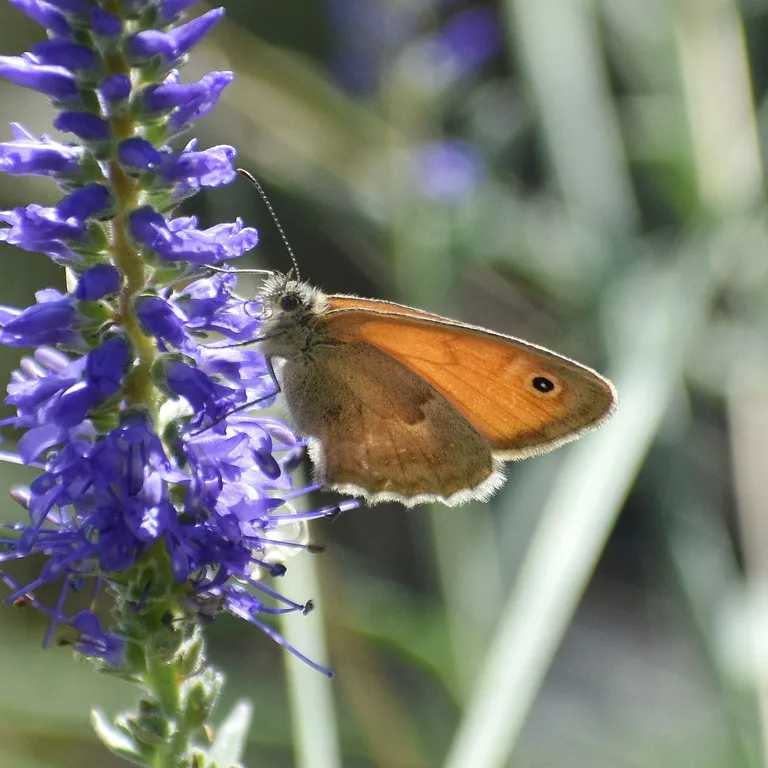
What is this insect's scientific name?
Coenonympha pamphilus
